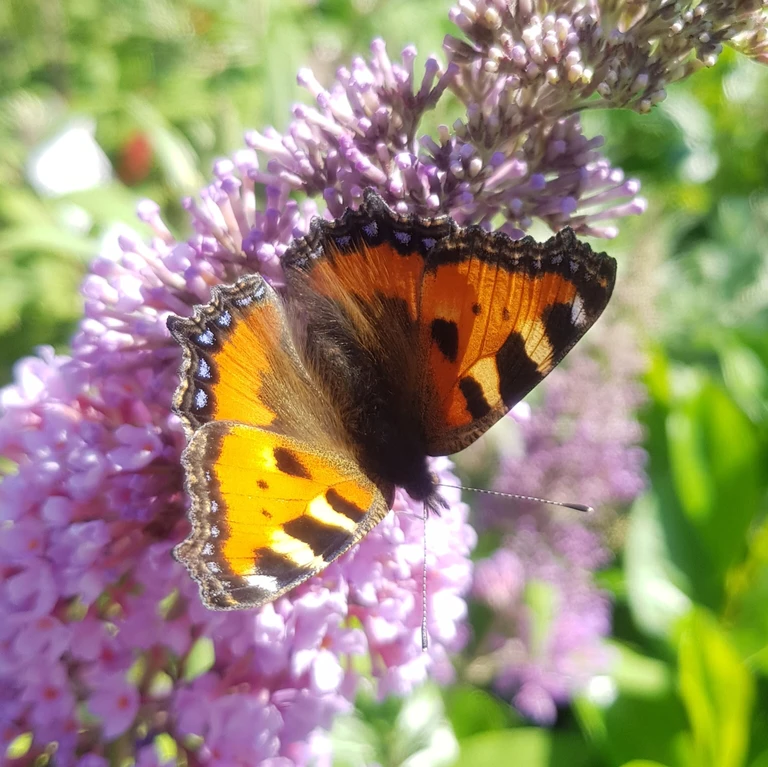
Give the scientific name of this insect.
Aglais urticae
